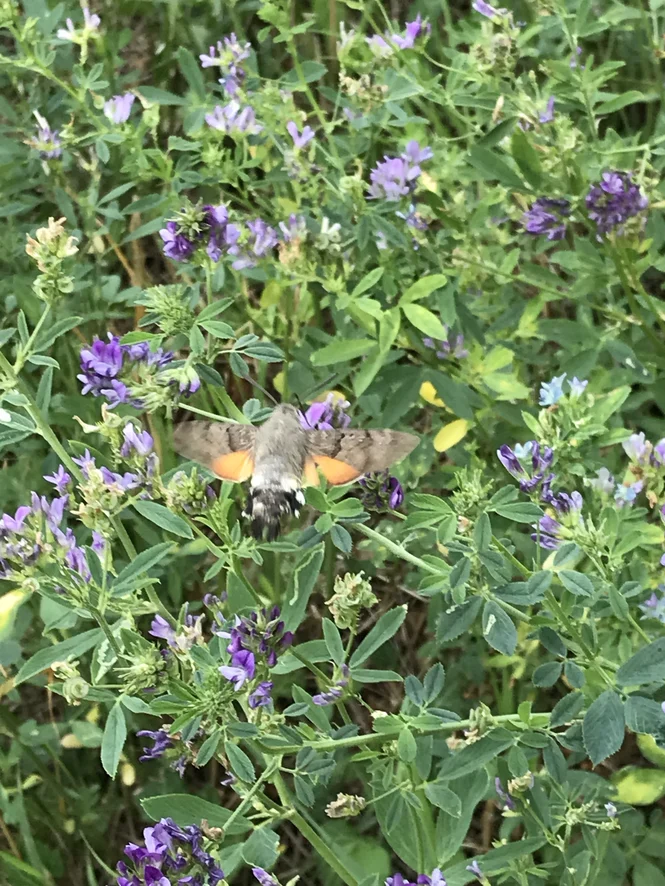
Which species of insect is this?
Macroglossum stellatarum
